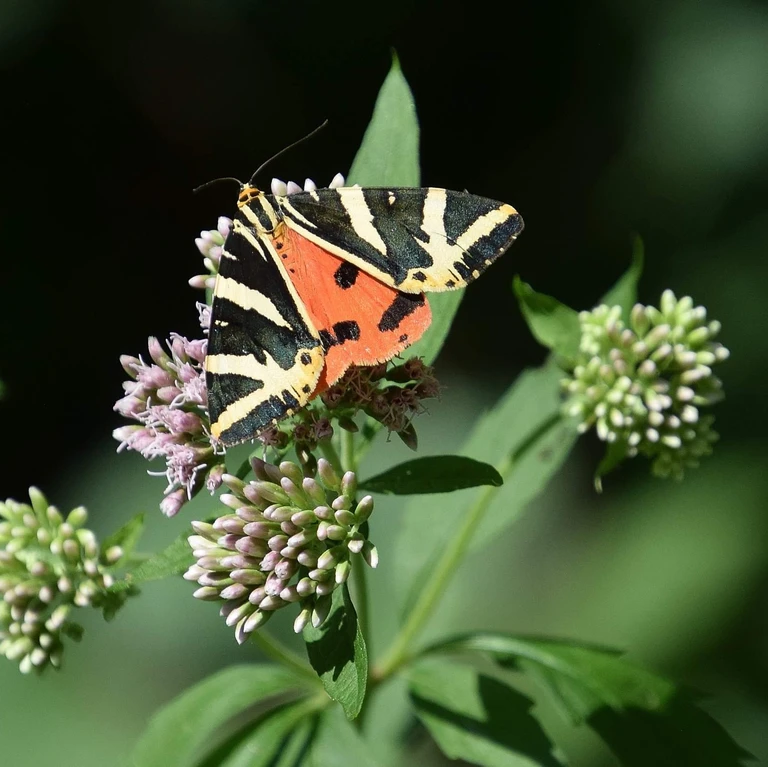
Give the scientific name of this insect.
Euplagia quadripunctaria
